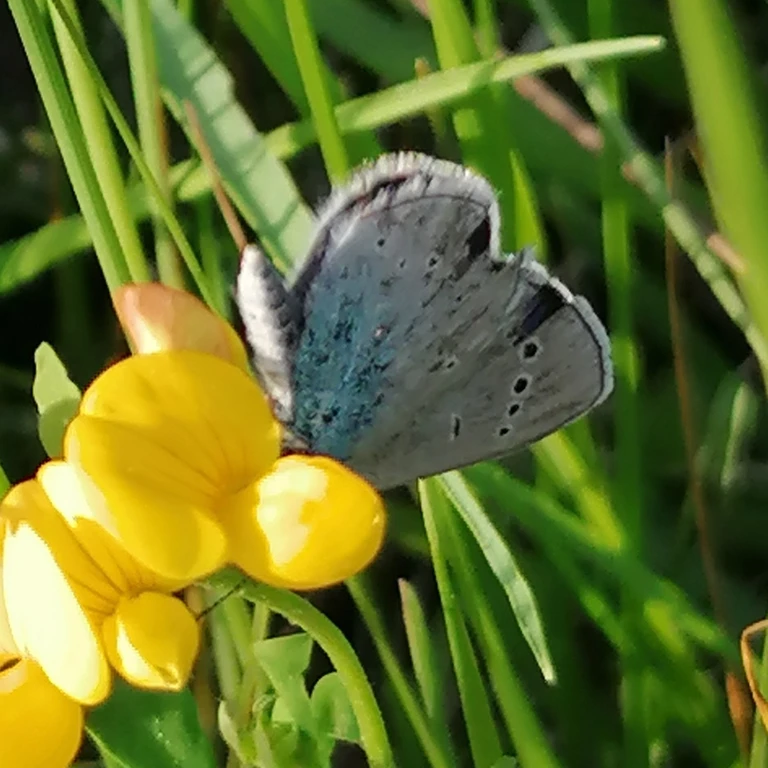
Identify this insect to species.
Glaucopsyche alexis
